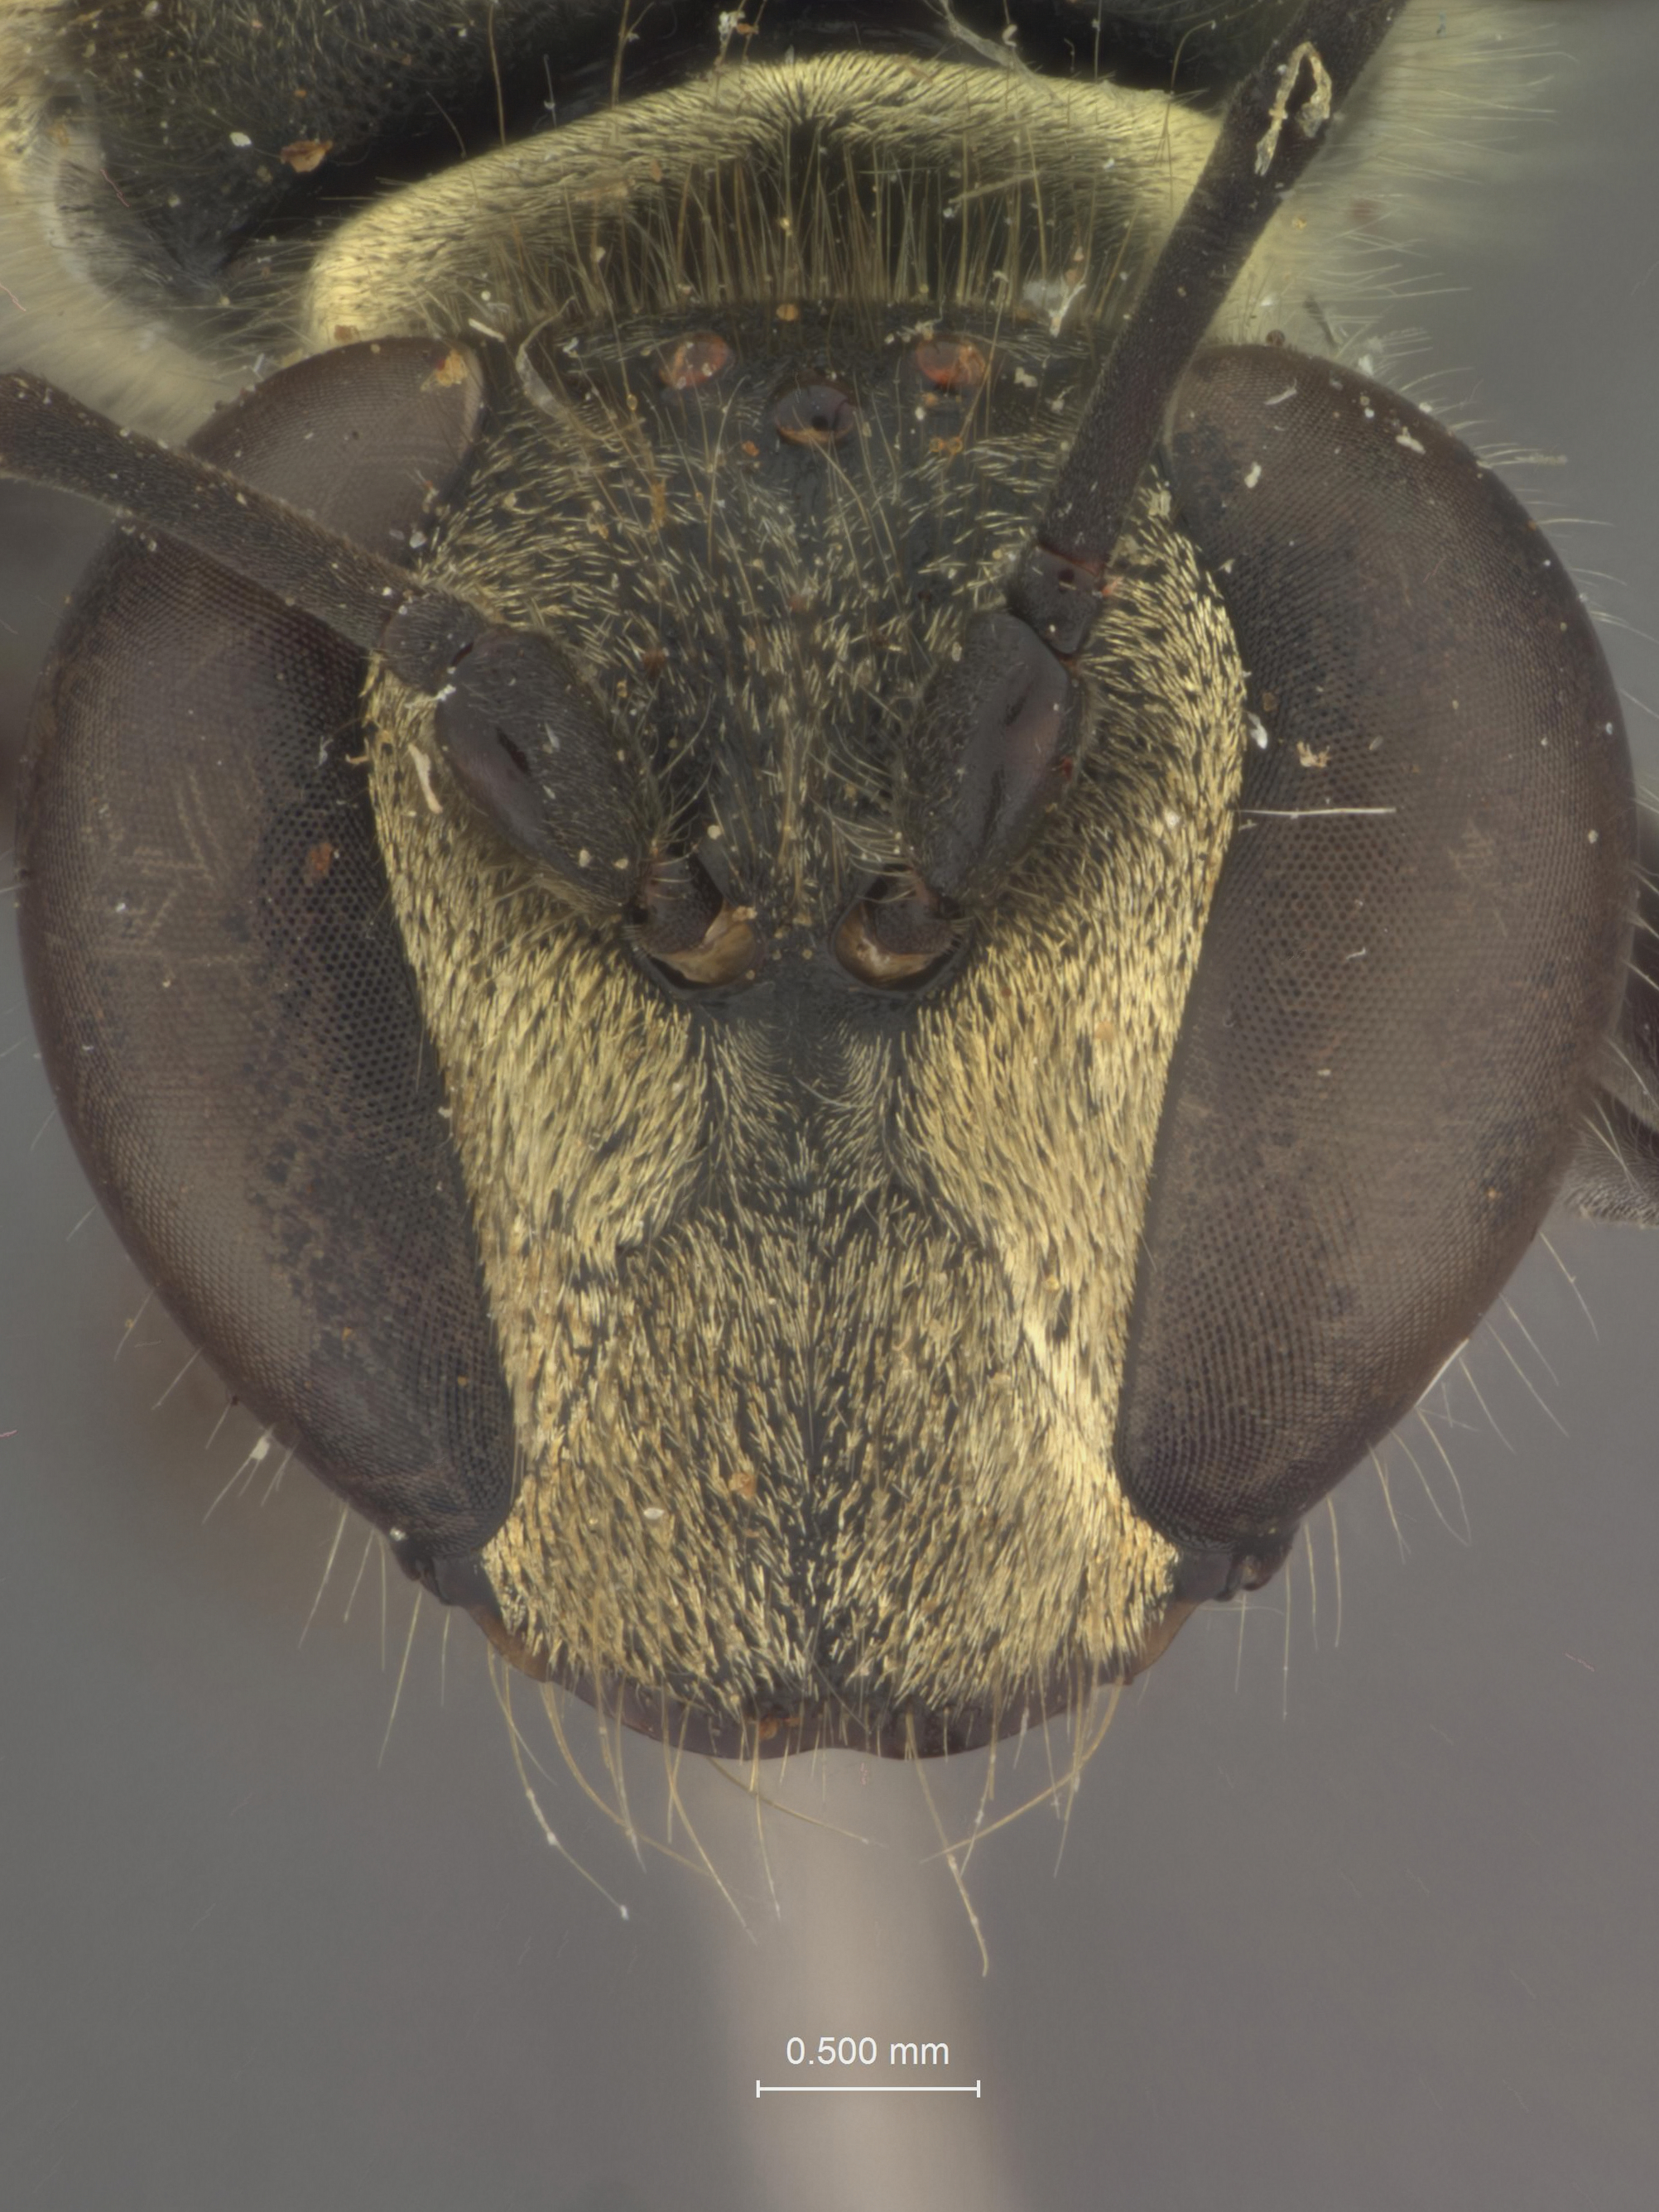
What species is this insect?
Isodontia severini
